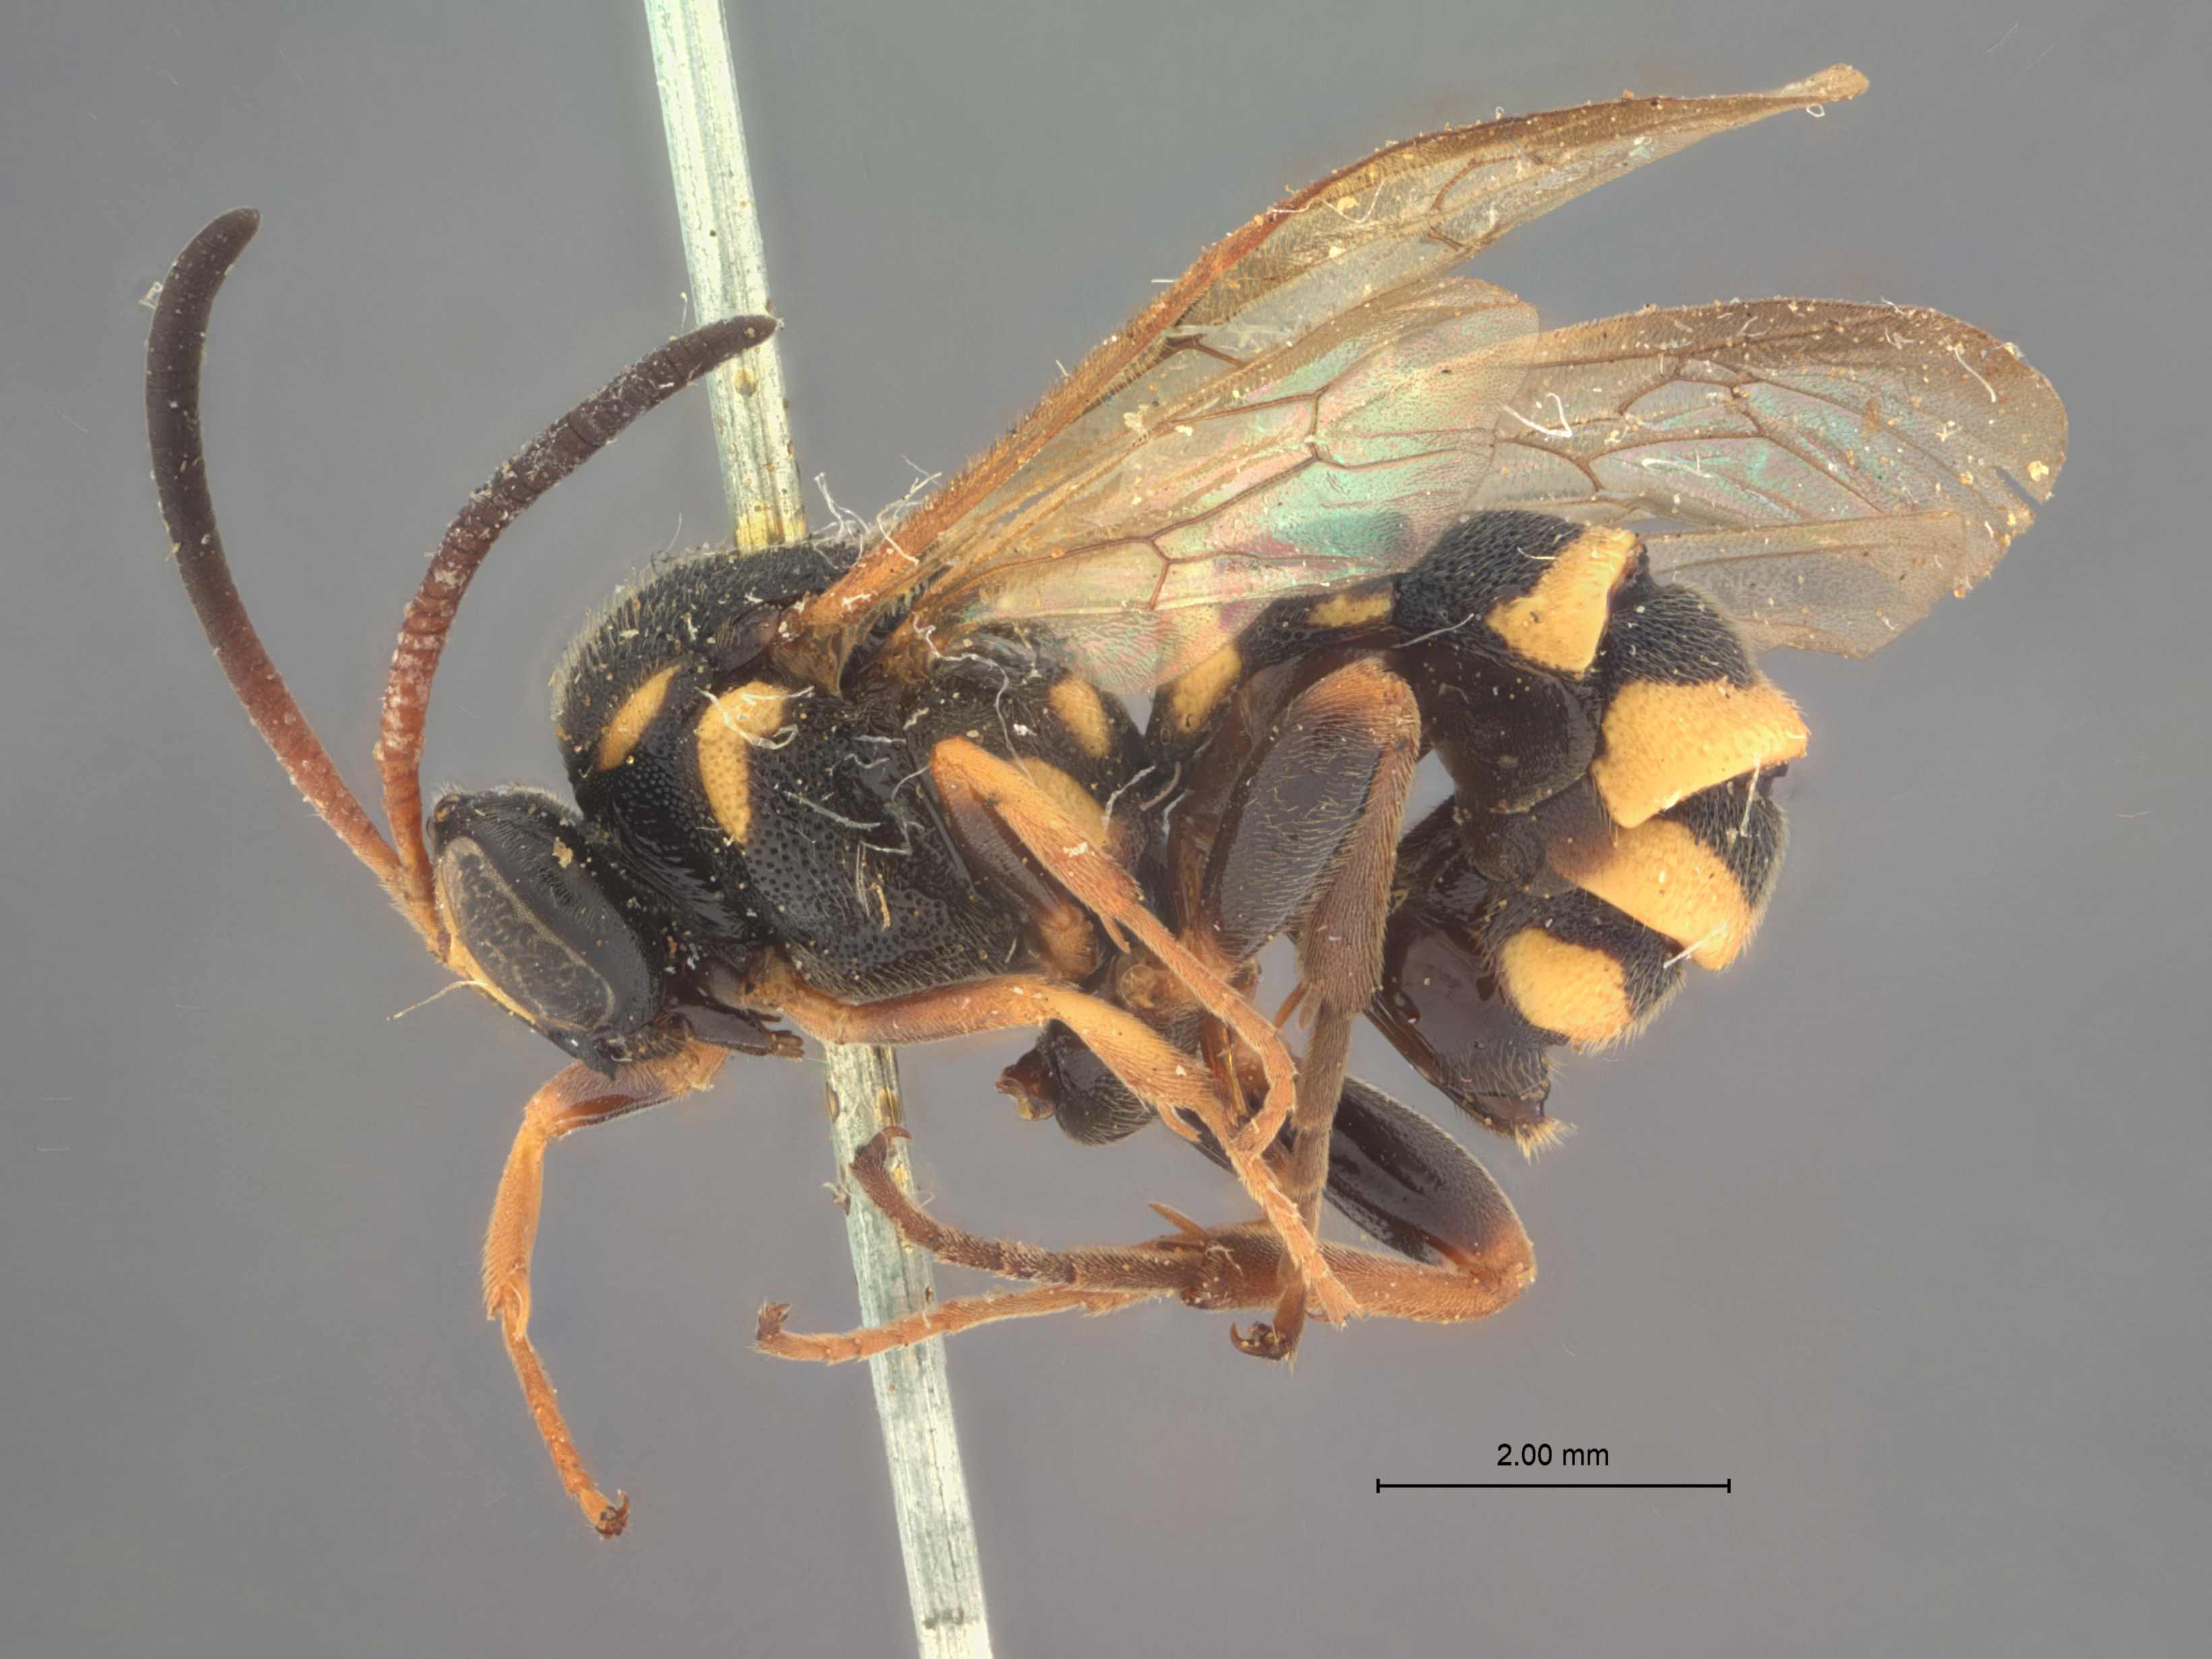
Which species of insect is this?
Metopius secundus
